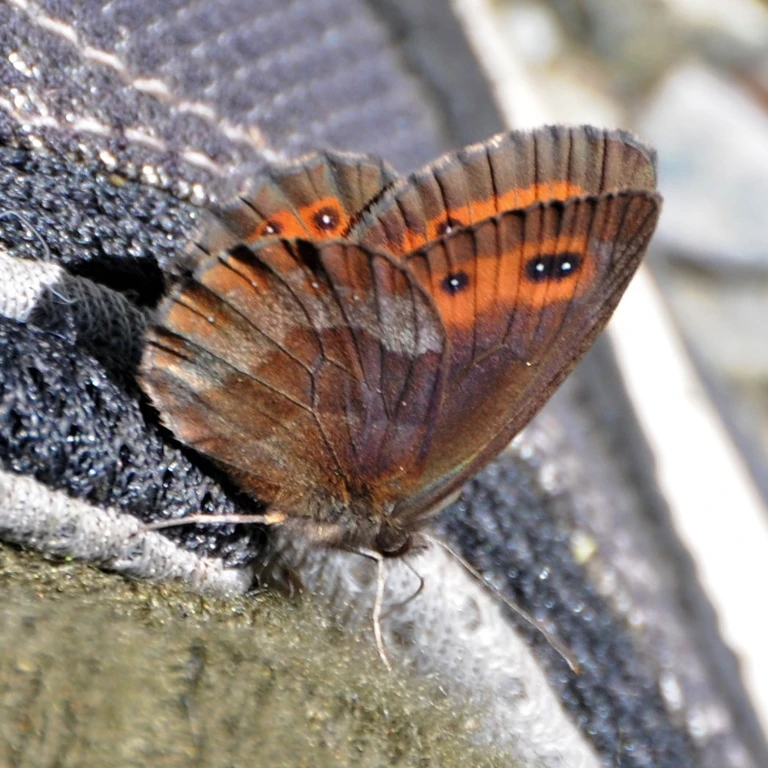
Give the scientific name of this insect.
Erebia aethiops
